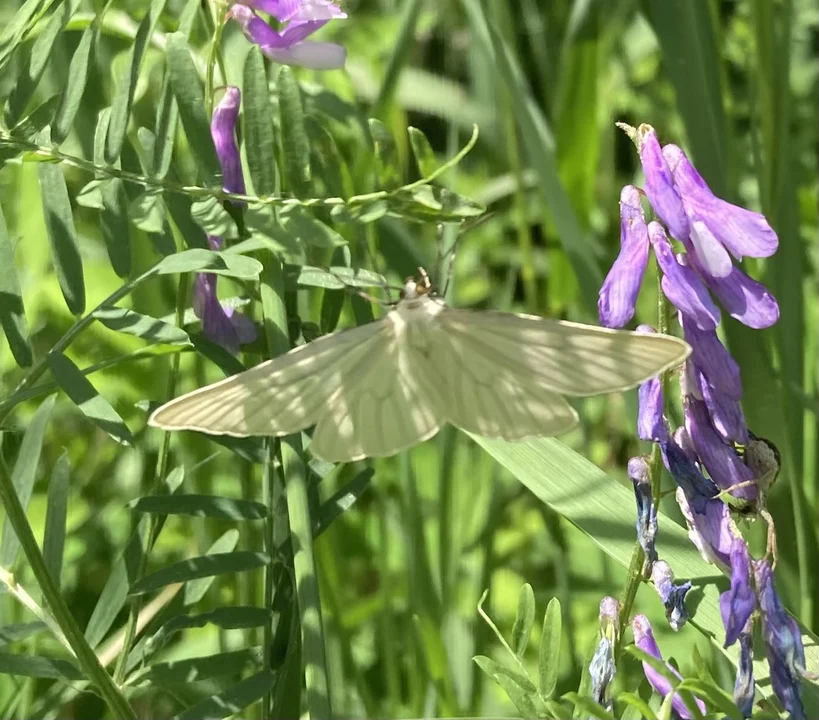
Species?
Siona lineata
